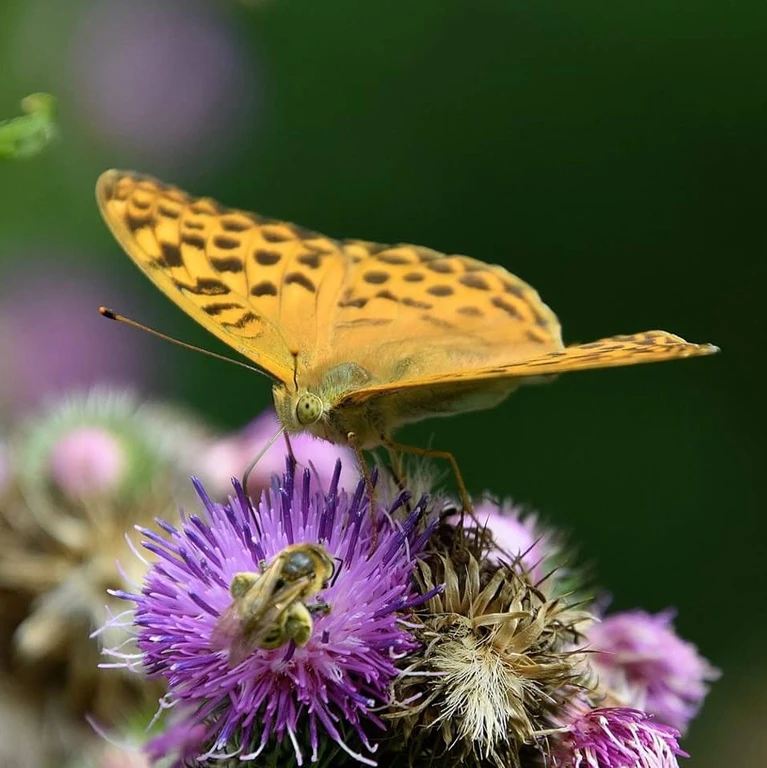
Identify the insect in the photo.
Argynnis paphia
